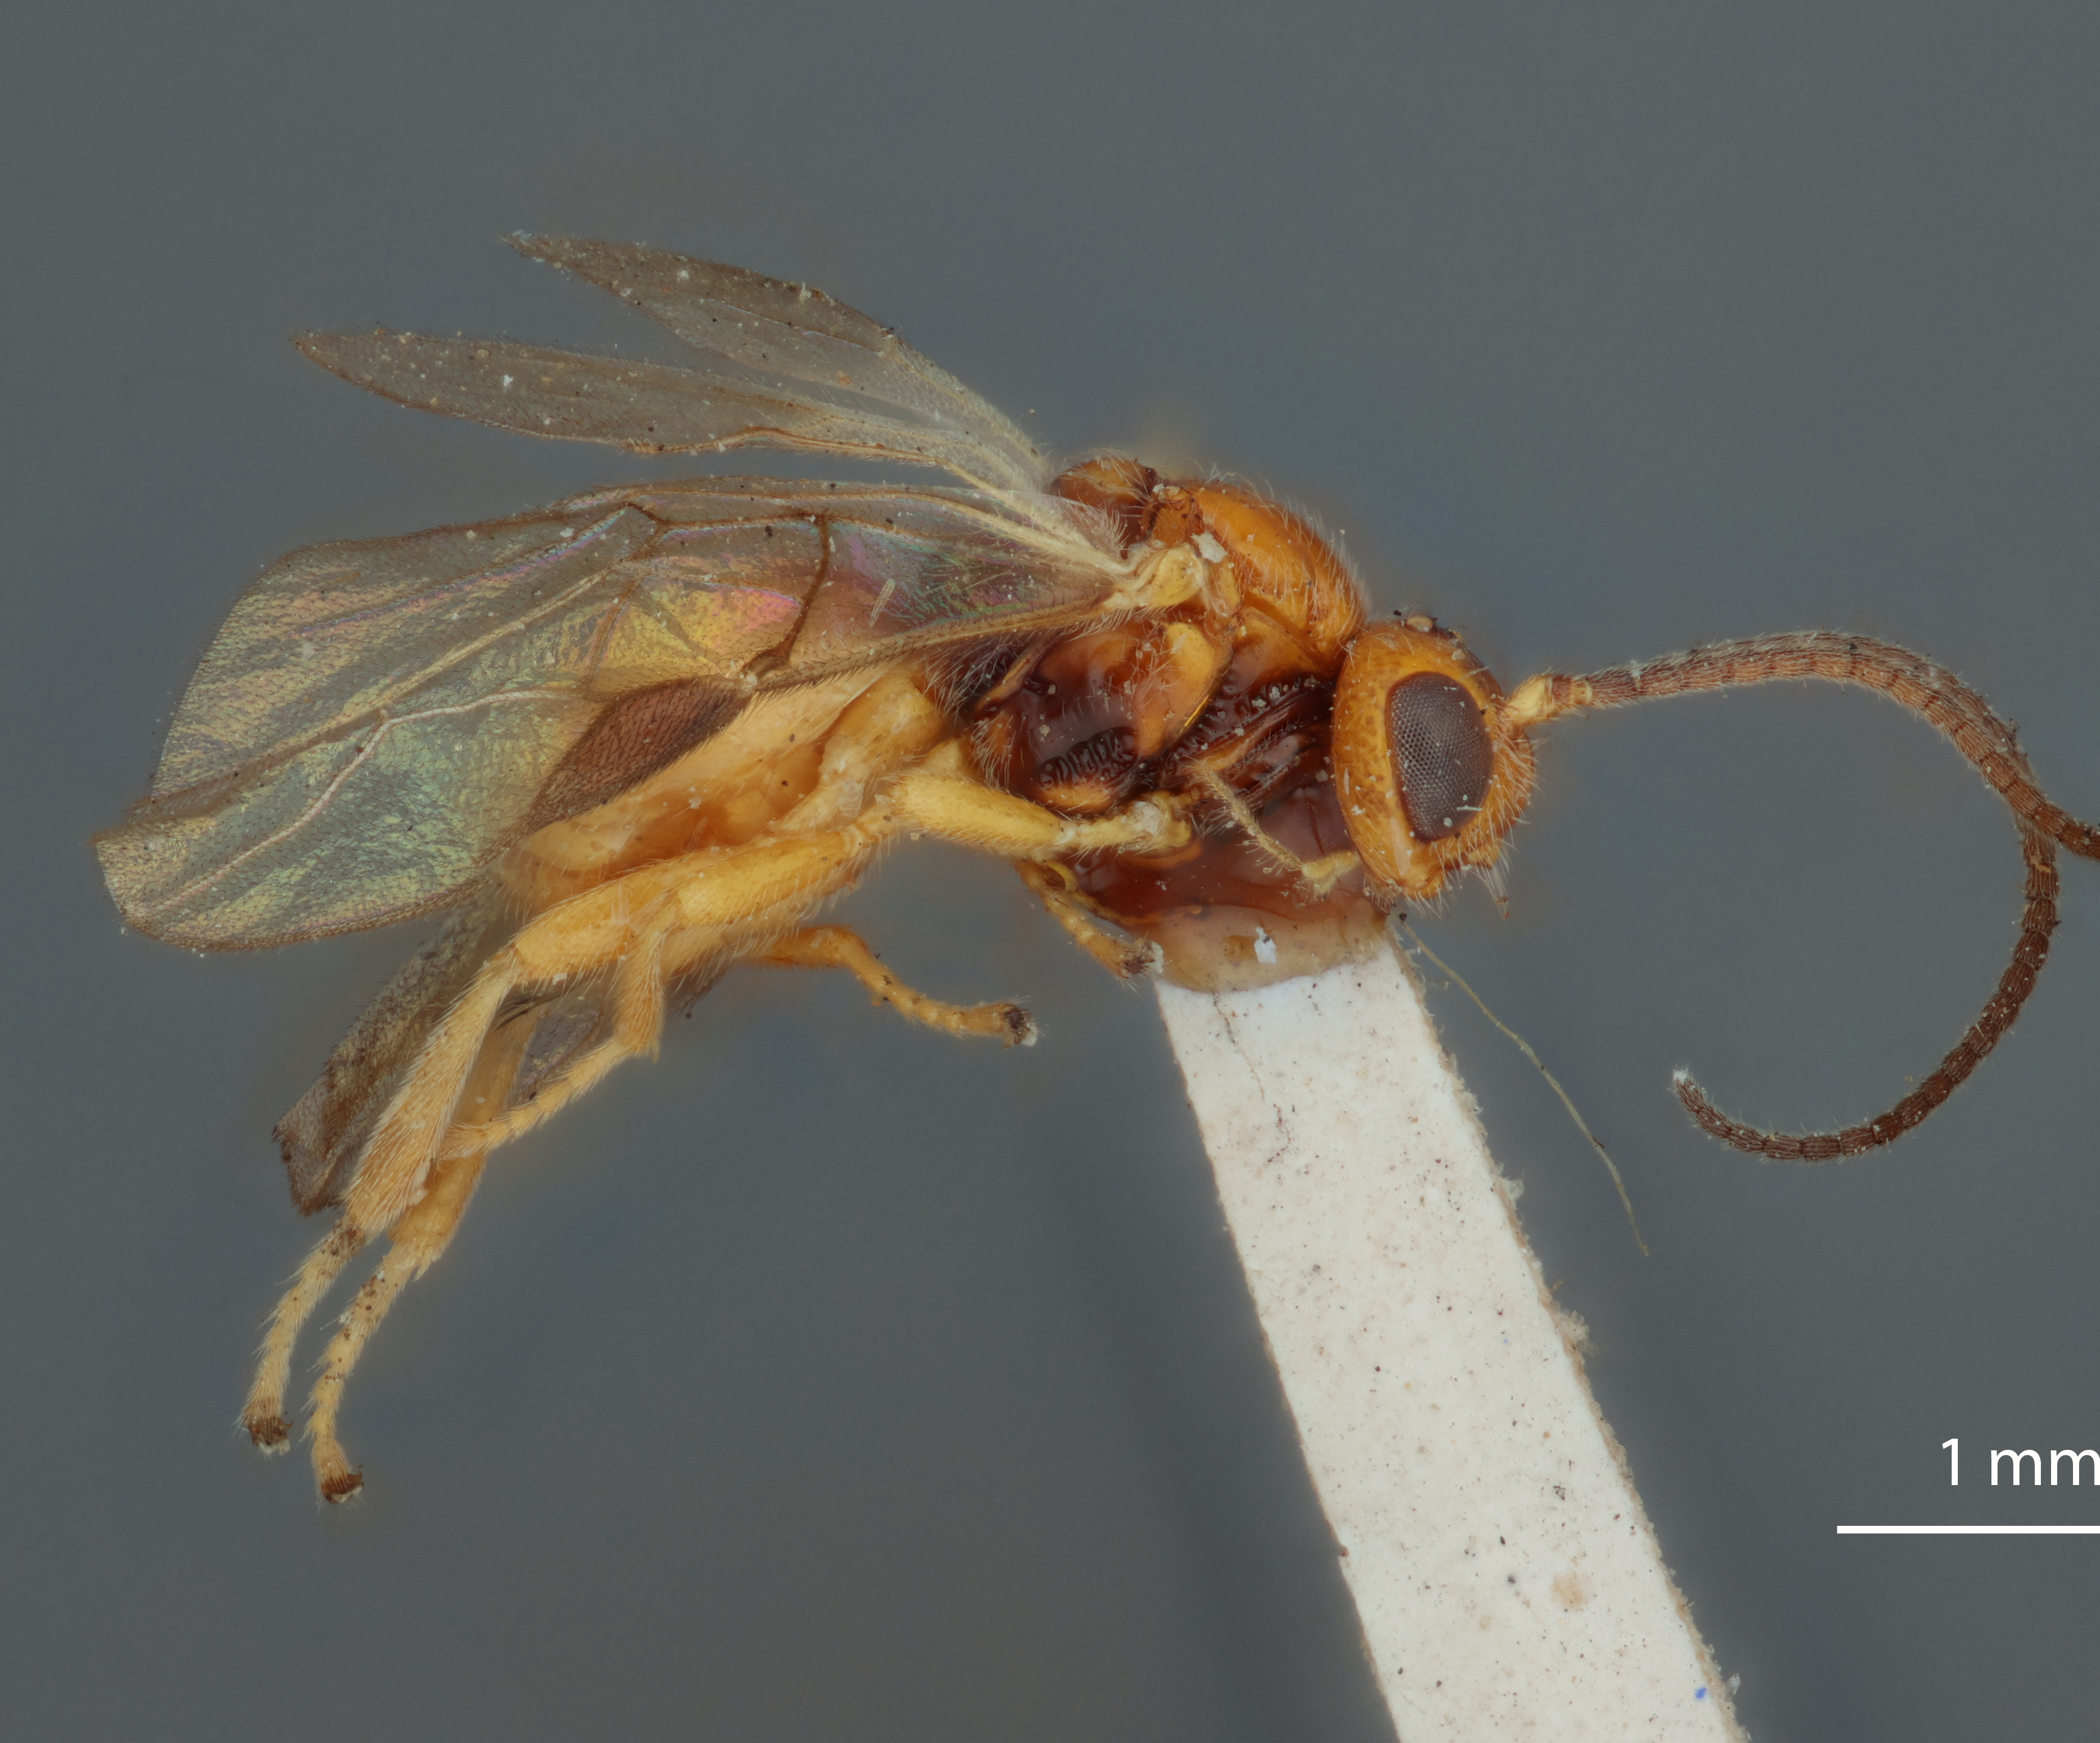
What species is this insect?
Opius canaliculatus
